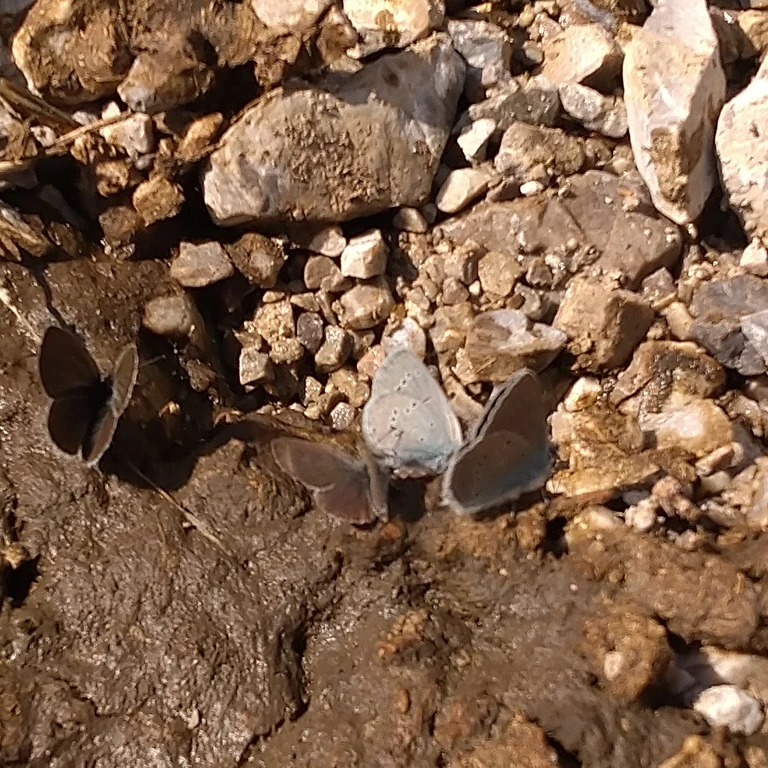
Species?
Cupido minimus
